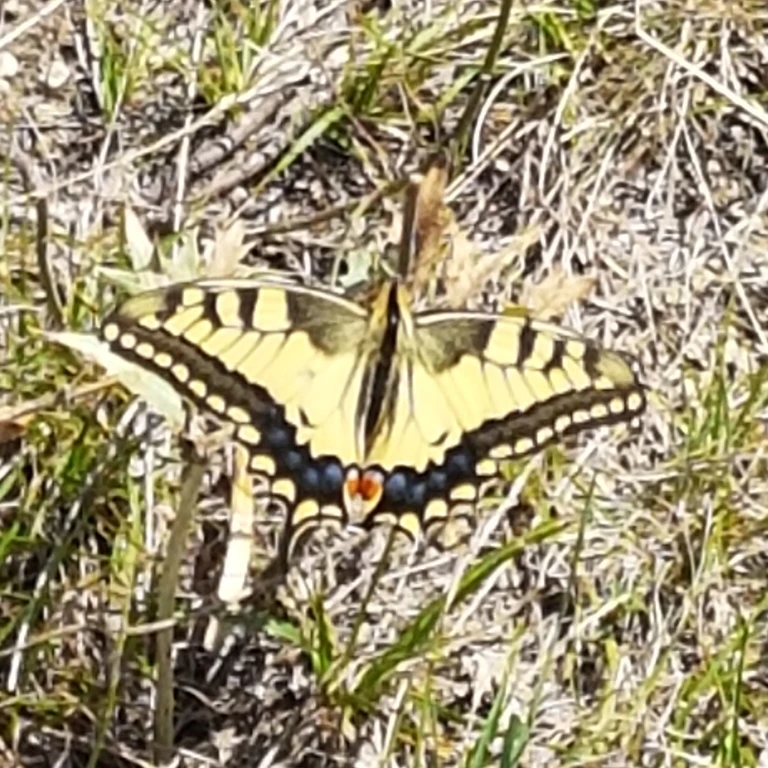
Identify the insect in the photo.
Papilio machaon
